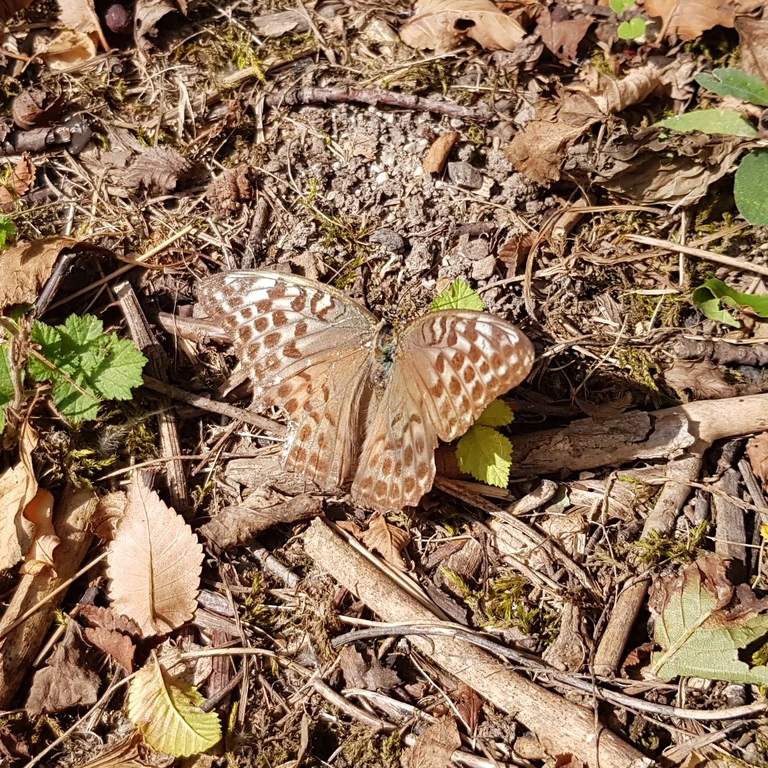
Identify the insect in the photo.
Argynnis paphia
